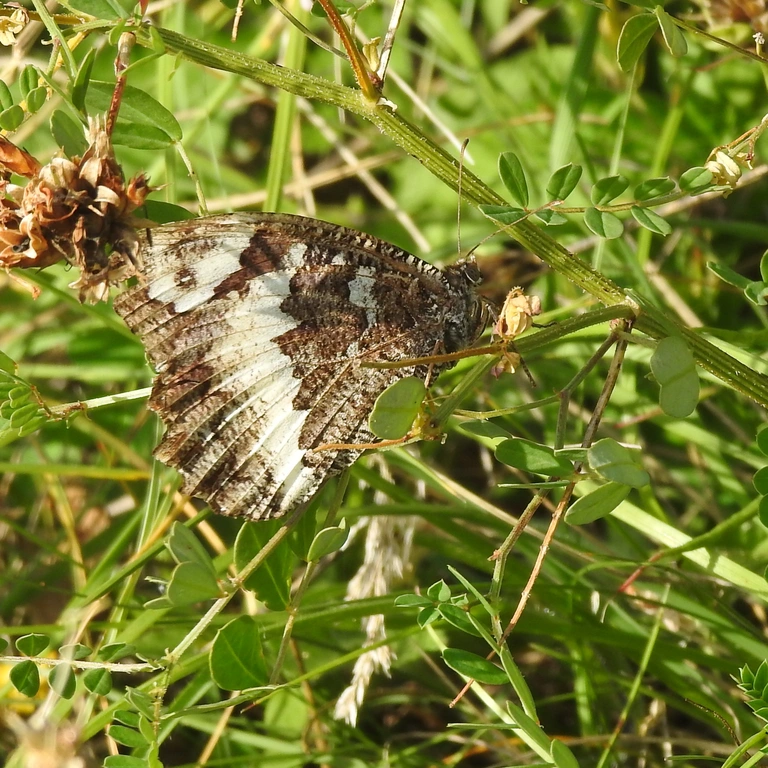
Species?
Brintesia circe
